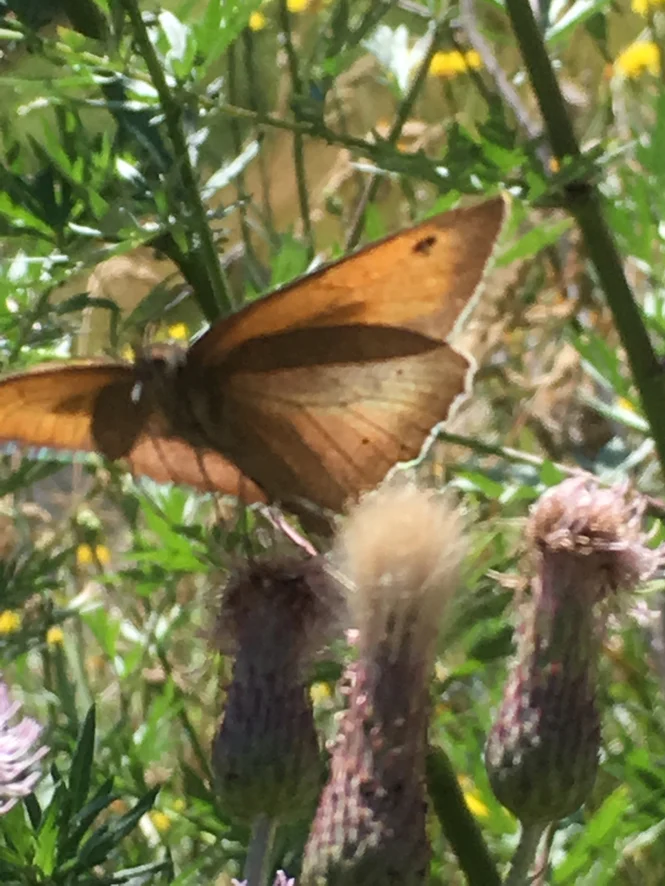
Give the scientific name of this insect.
Maniola jurtina
